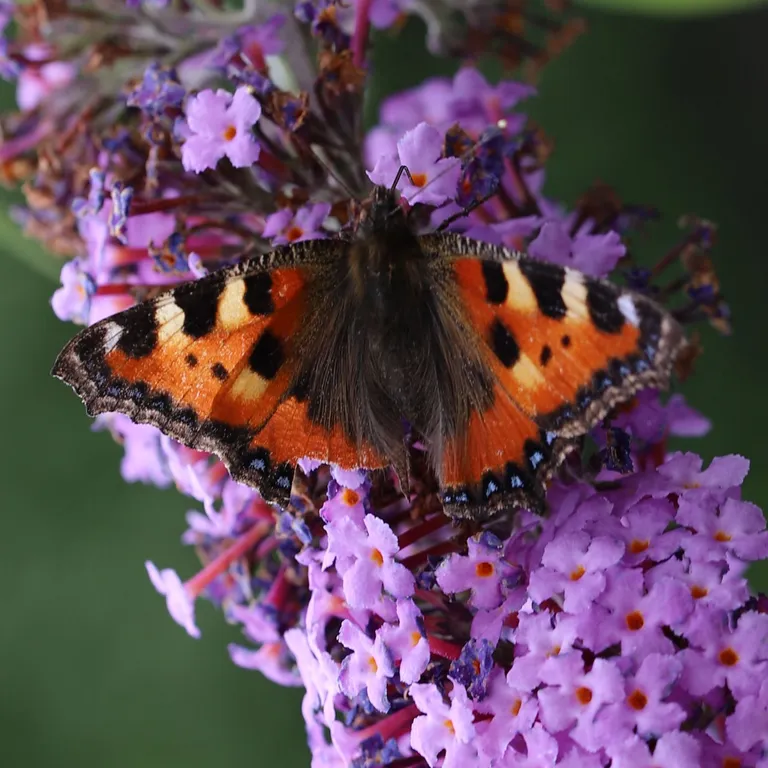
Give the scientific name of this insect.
Aglais urticae
